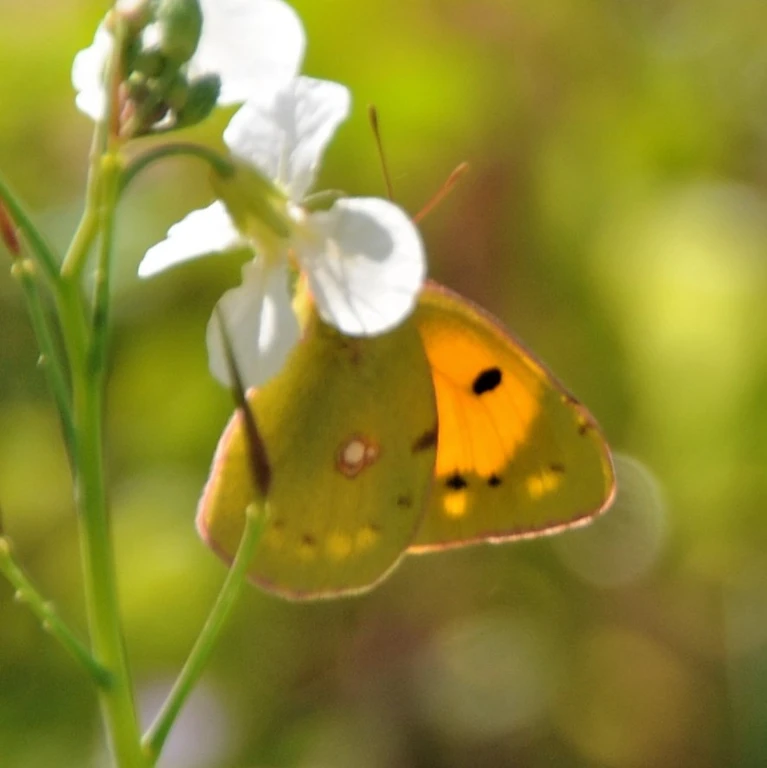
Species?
Colias croceus
